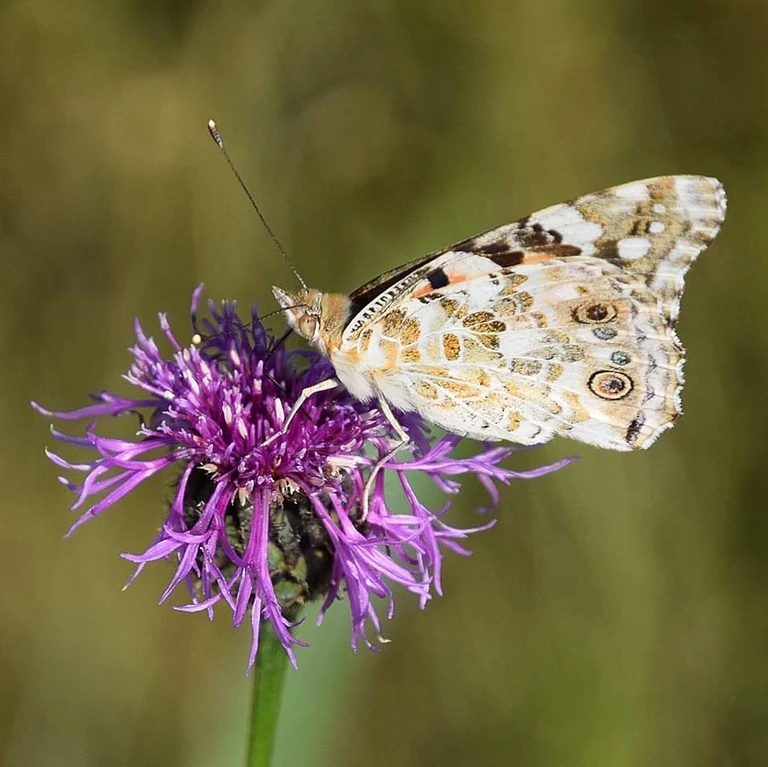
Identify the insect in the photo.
Vanessa cardui
